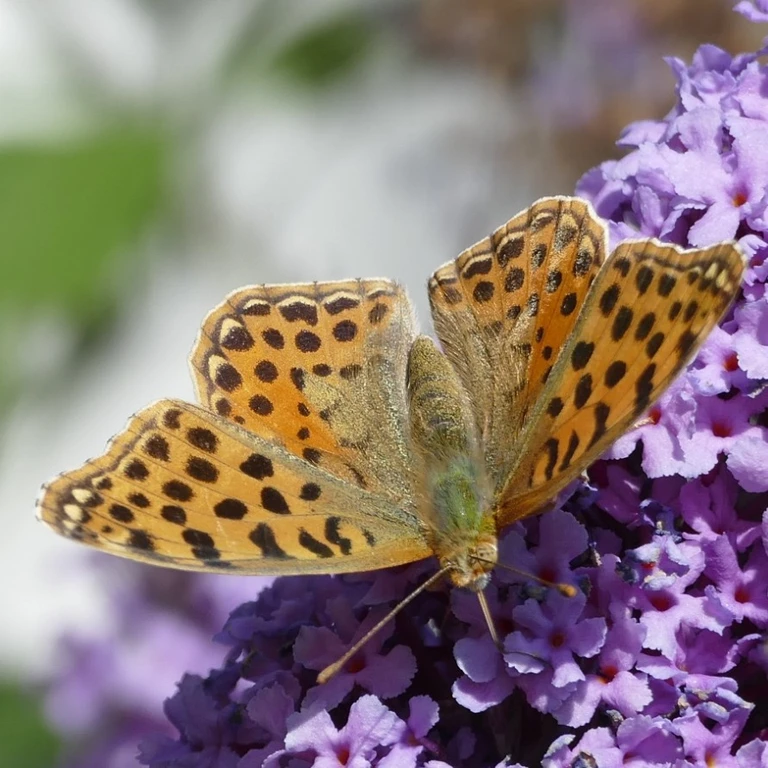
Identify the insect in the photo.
Issoria lathonia
